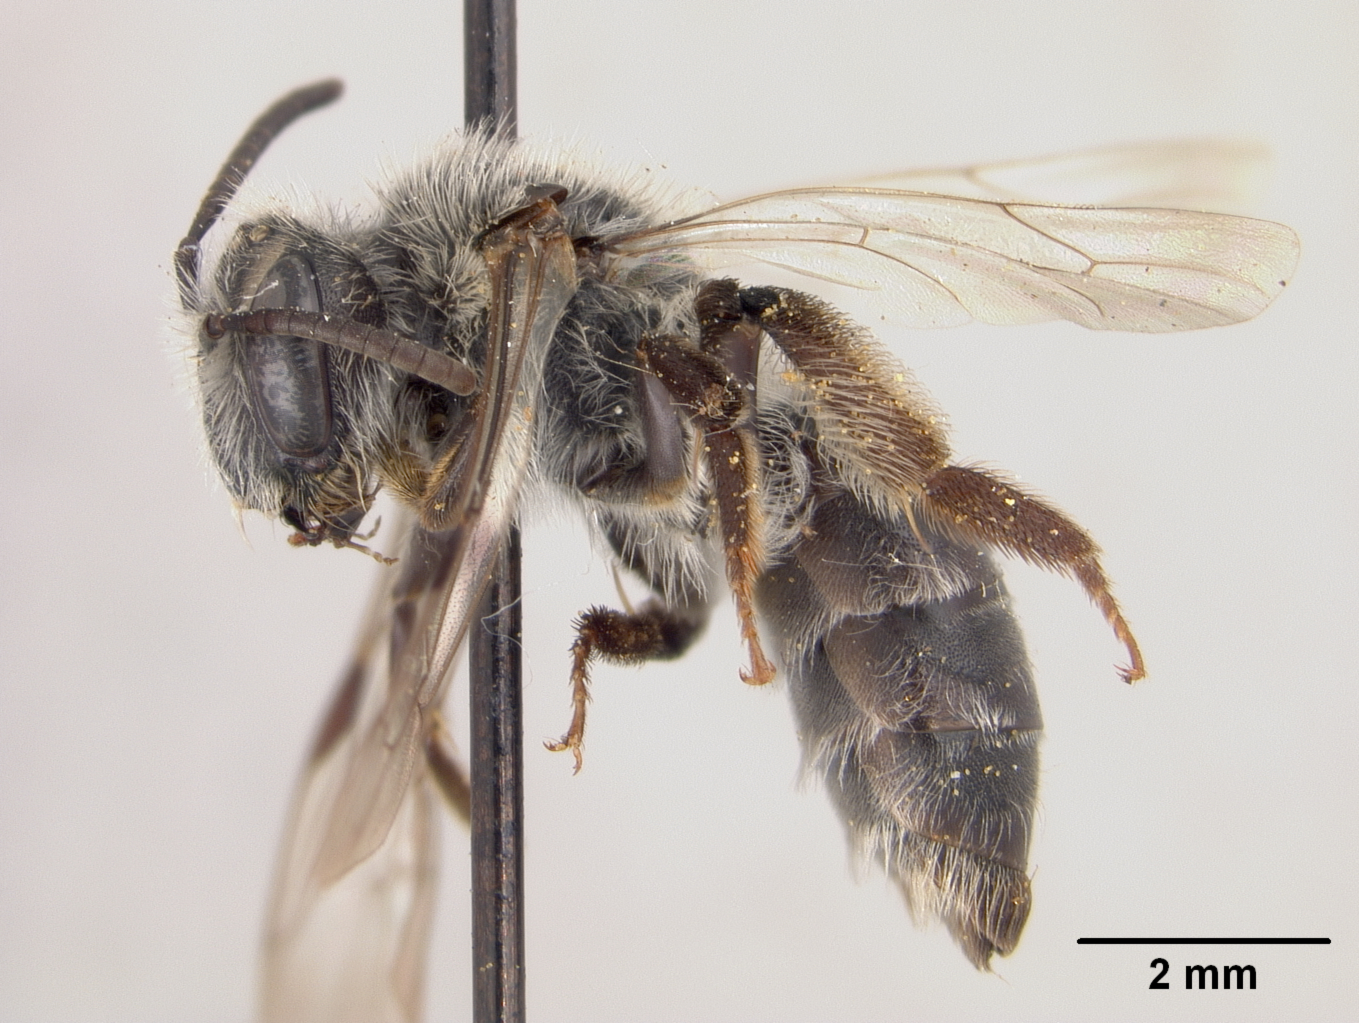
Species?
Andrena zionensis
